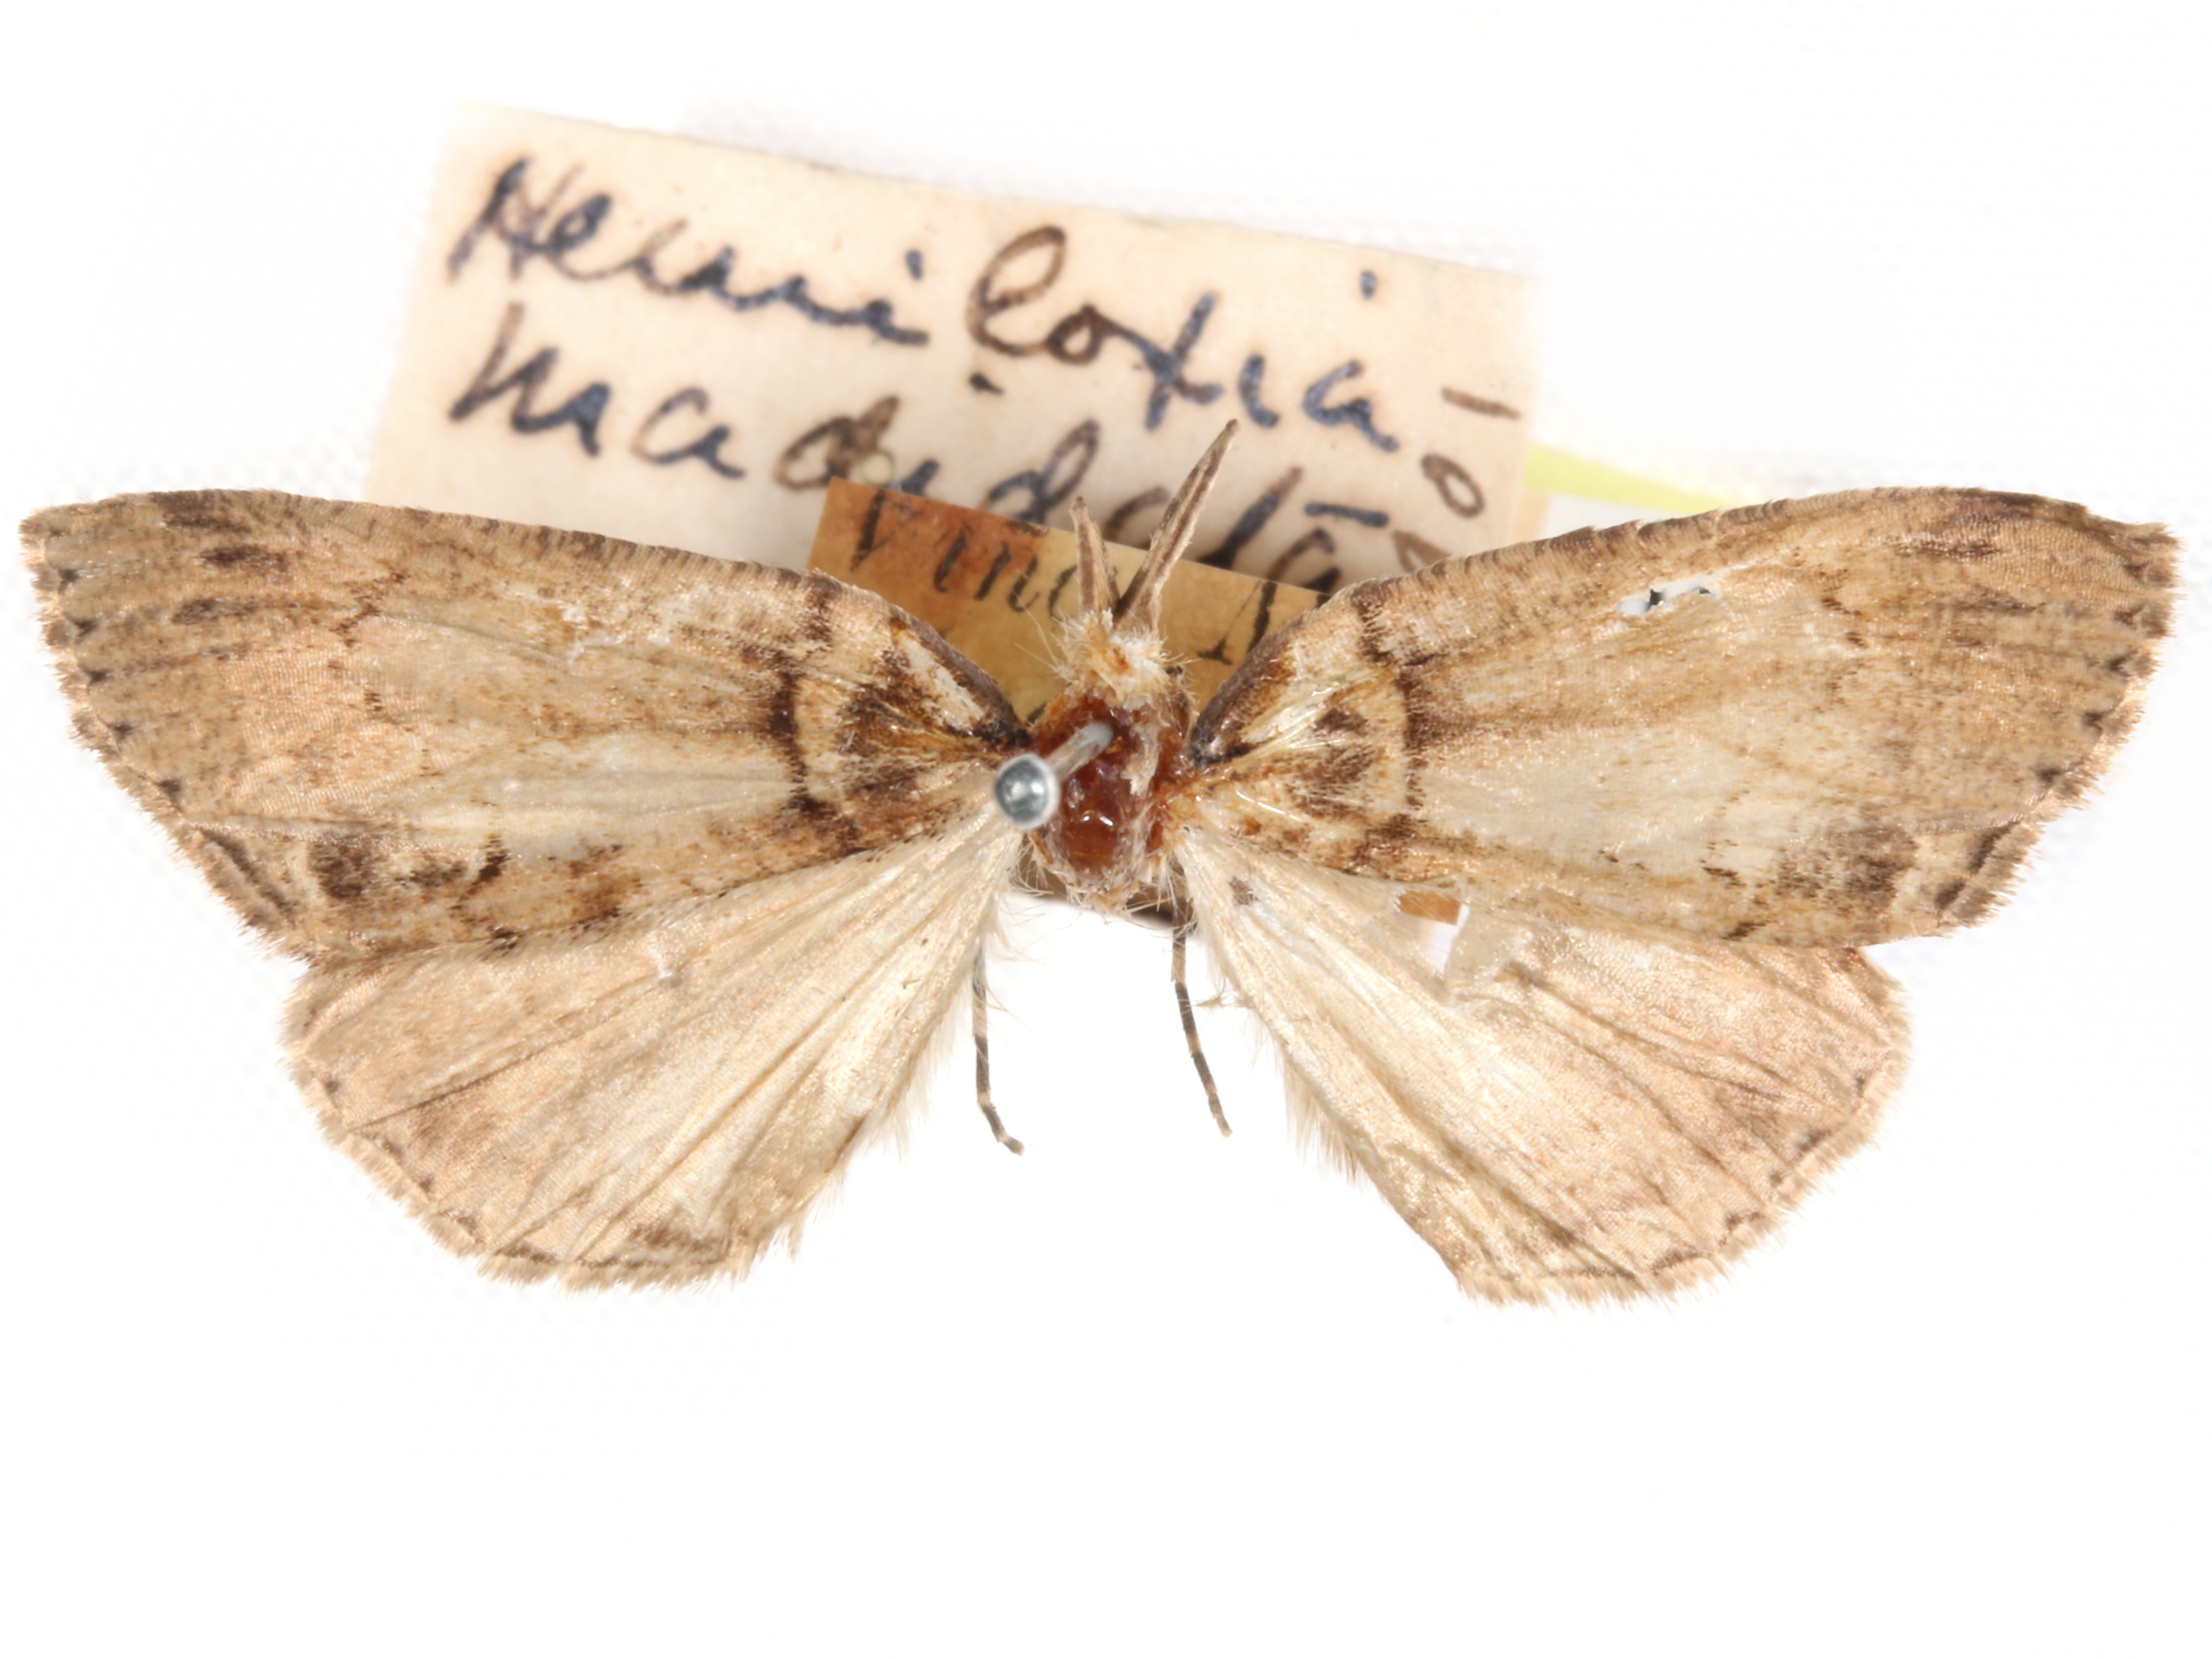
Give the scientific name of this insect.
Marcodava fessa
